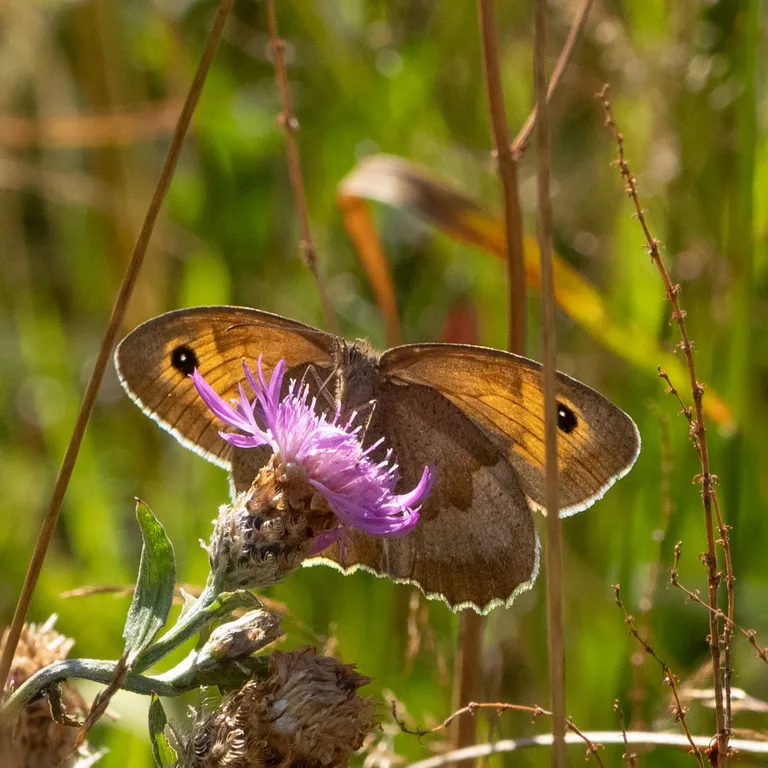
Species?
Maniola jurtina
